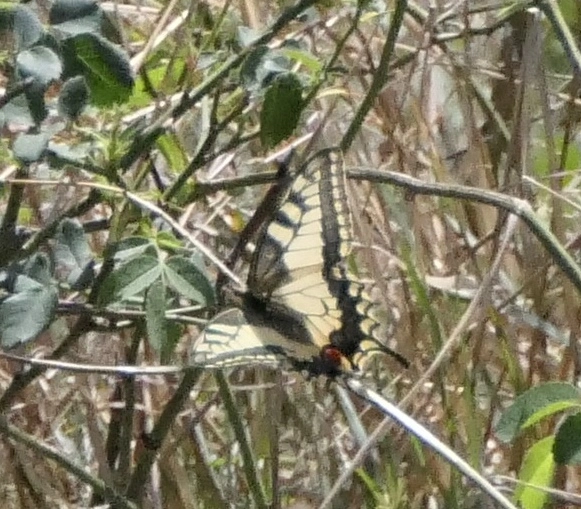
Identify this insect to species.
Papilio machaon
